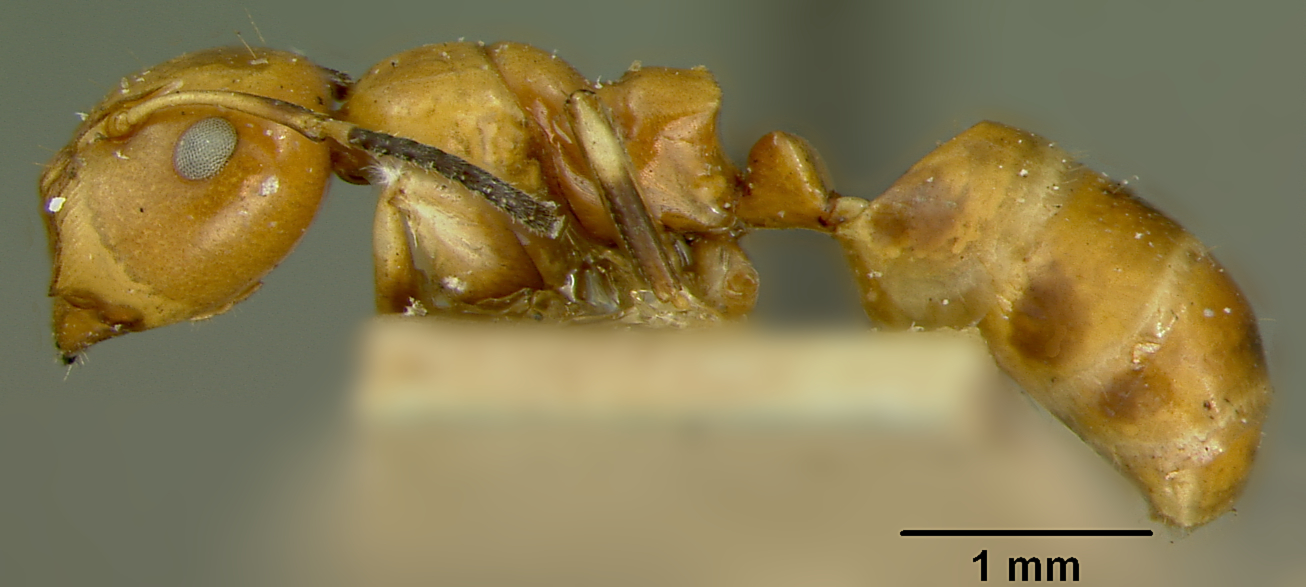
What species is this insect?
Camponotus guppyi
